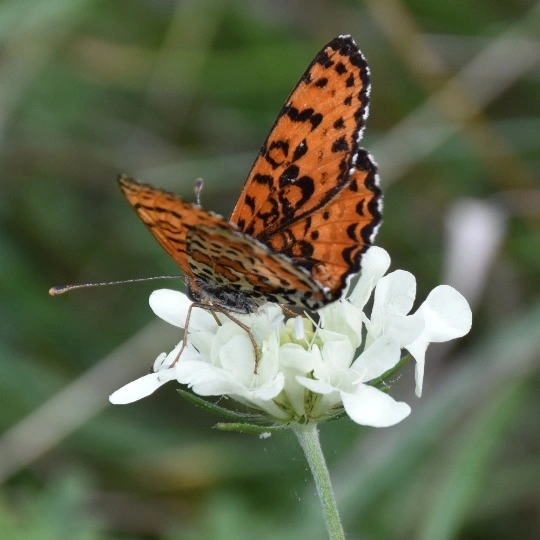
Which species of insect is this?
Melitaea didyma
